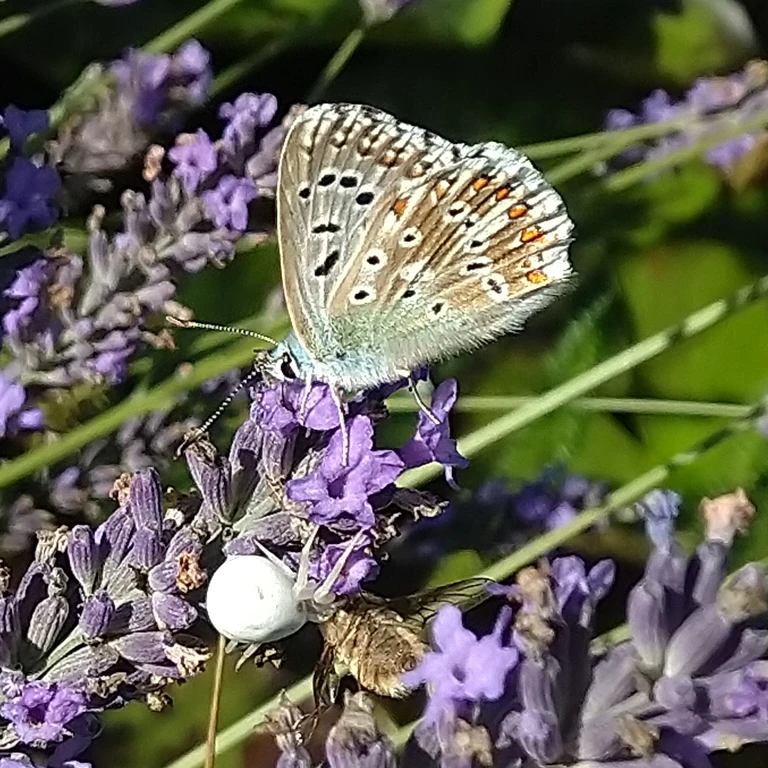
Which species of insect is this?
Lysandra coridon
